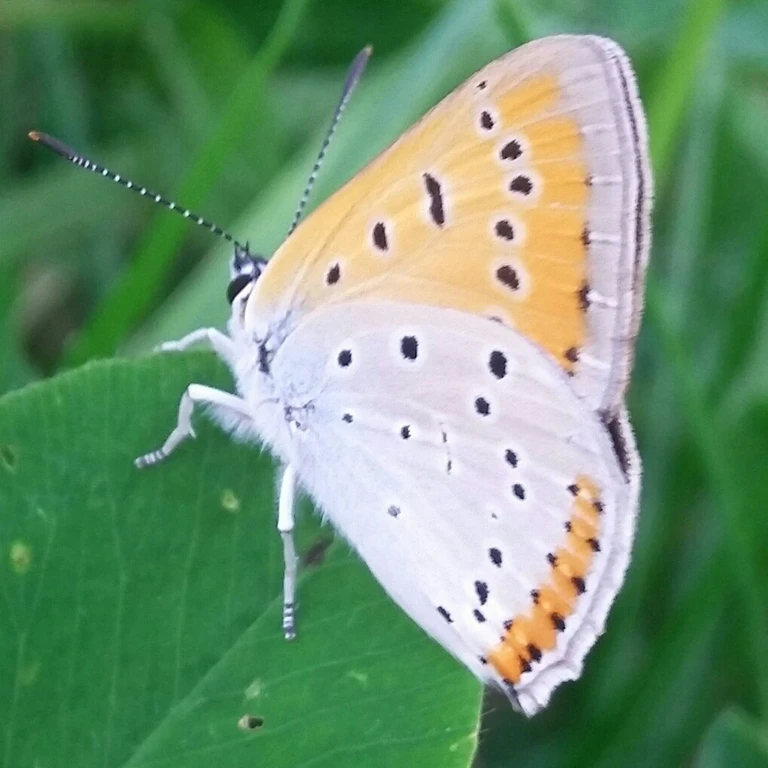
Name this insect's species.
Lycaena dispar
